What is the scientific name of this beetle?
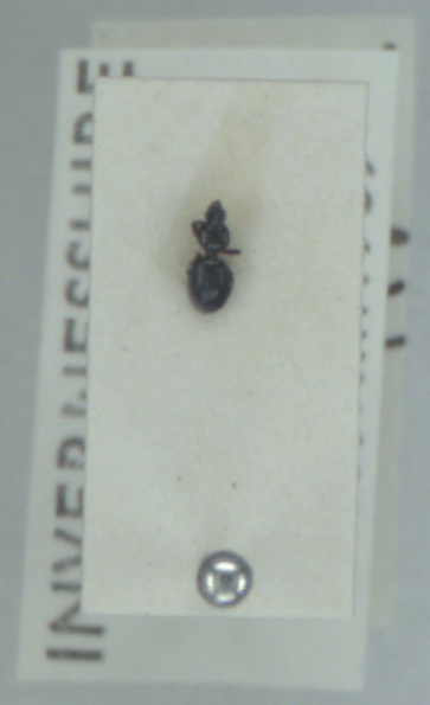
Dyschirius globosus
